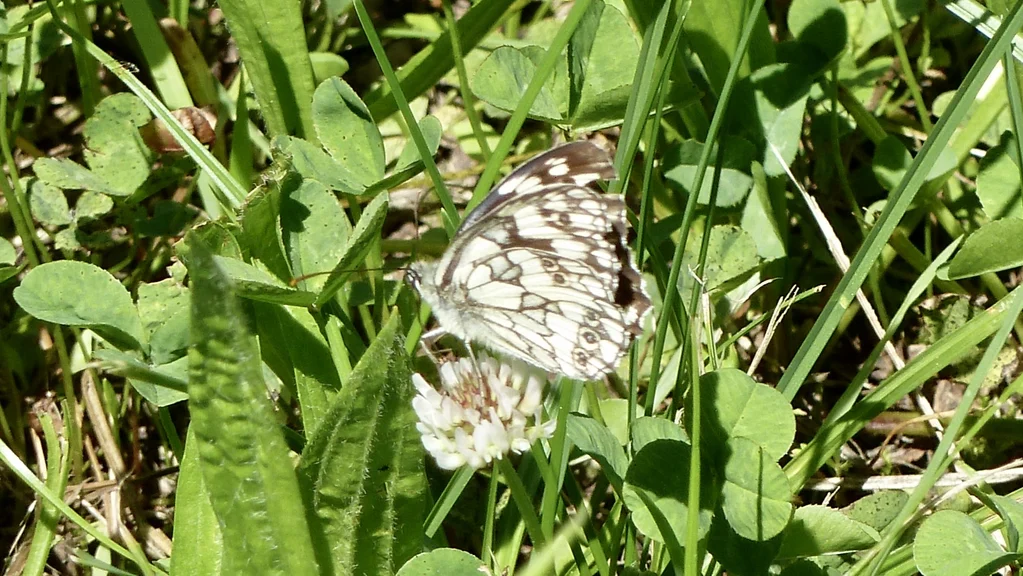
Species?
Melanargia galathea
